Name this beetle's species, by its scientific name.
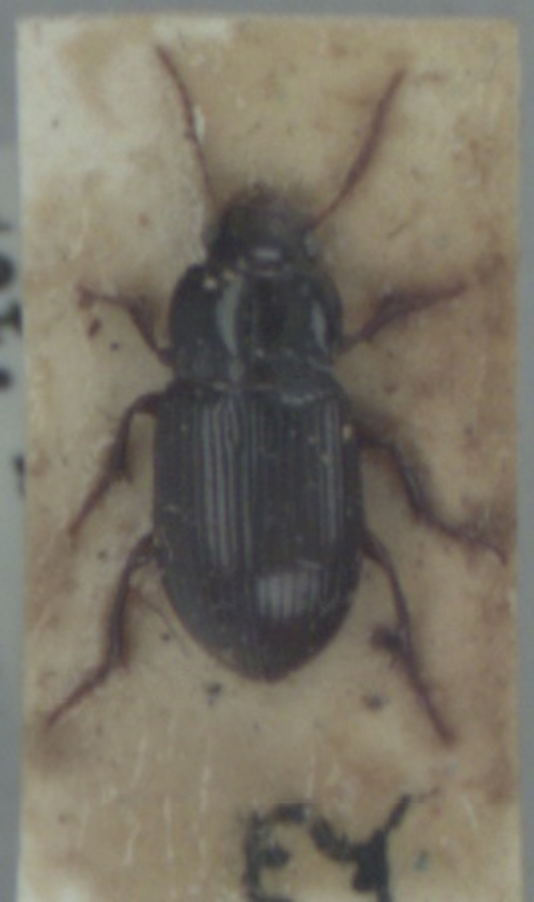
Amara apricaria
